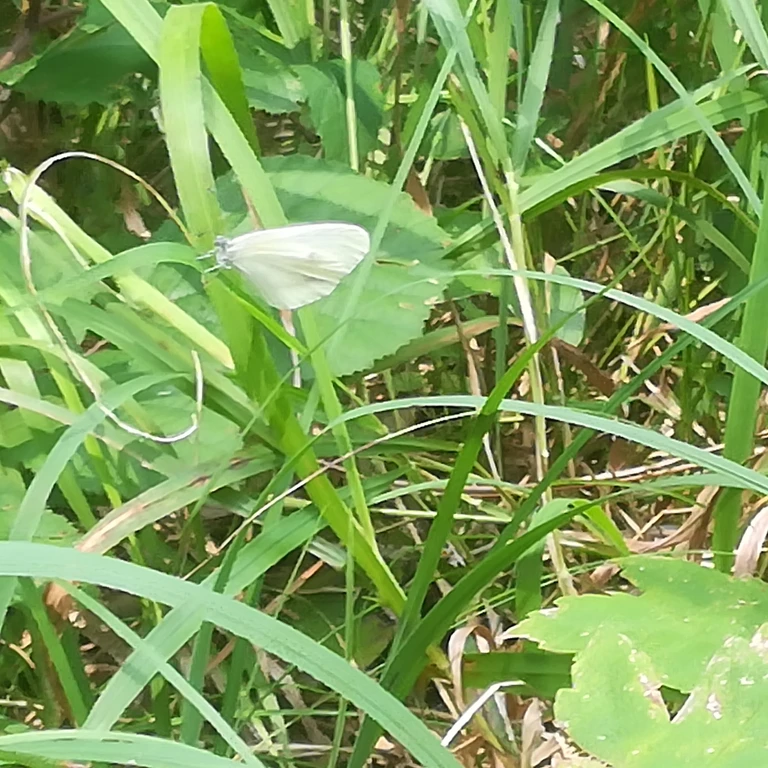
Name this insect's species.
Leptidea sinapis/juvernica
